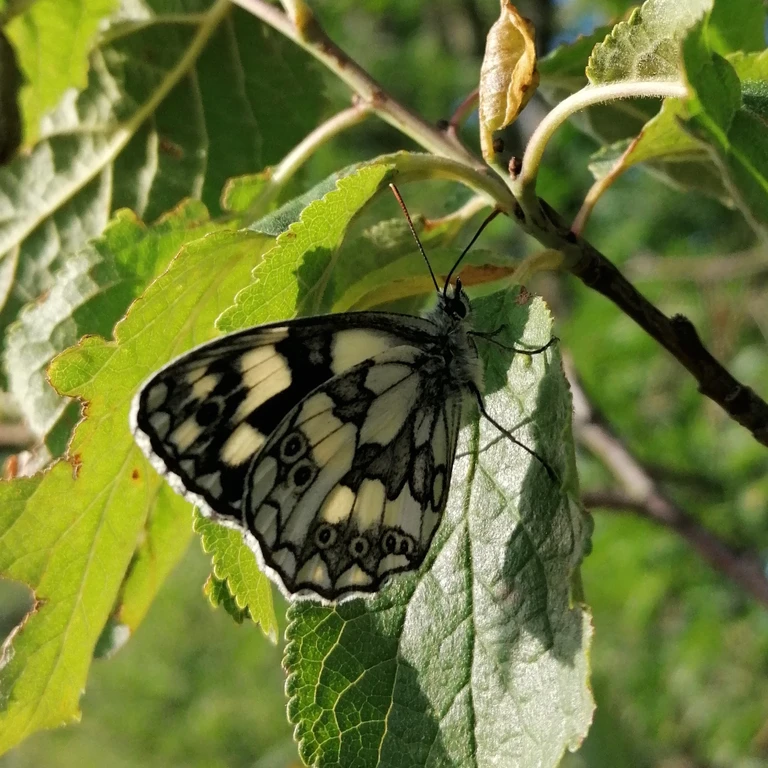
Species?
Melanargia galathea
